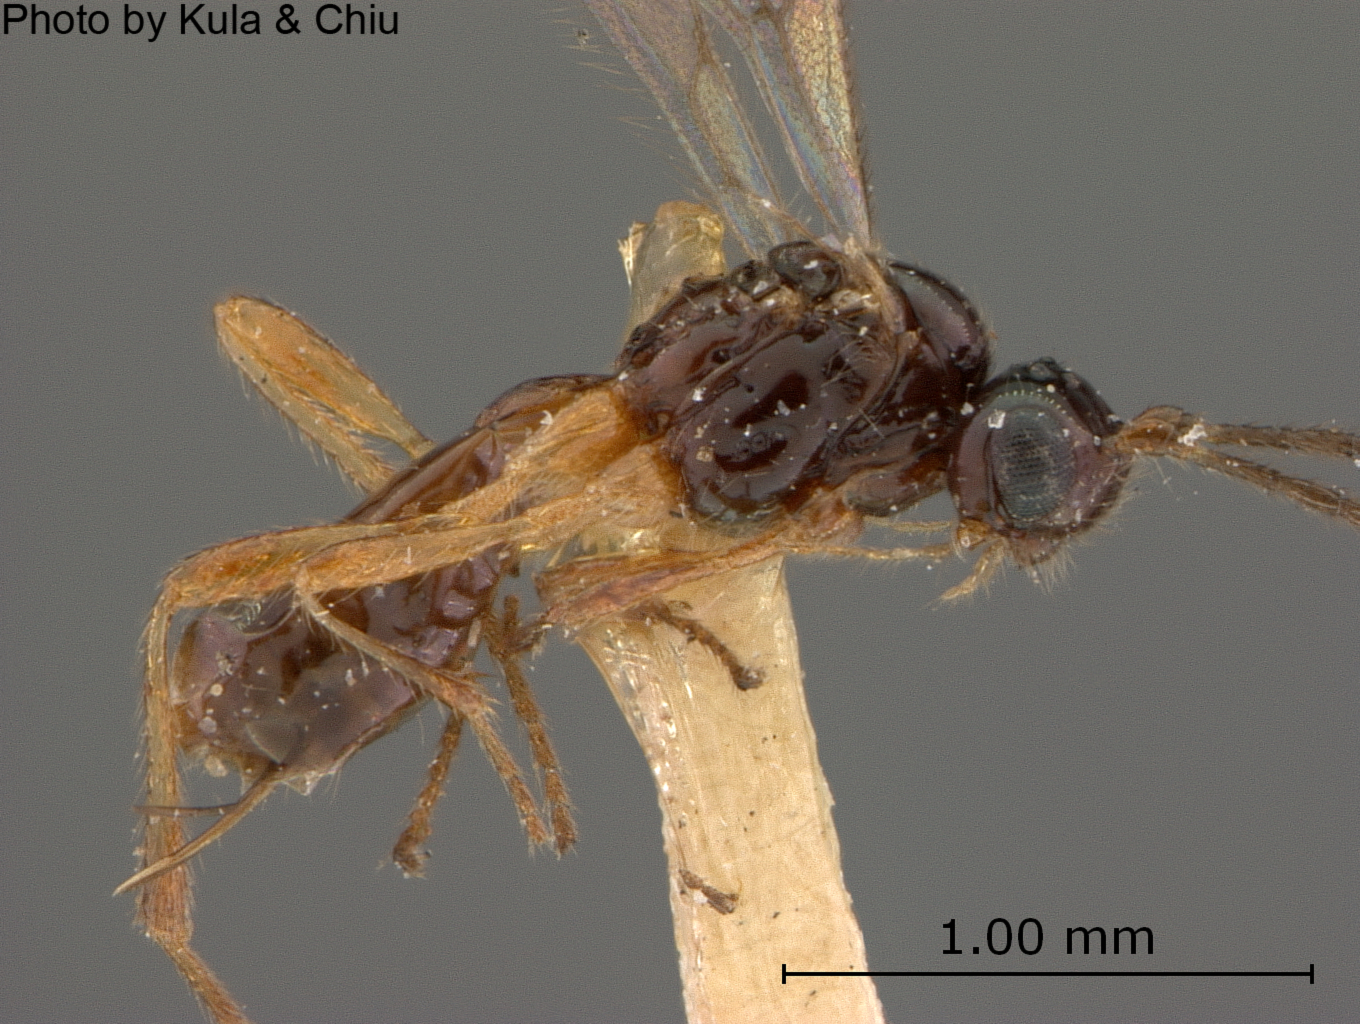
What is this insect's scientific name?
Aspilota bakeri
